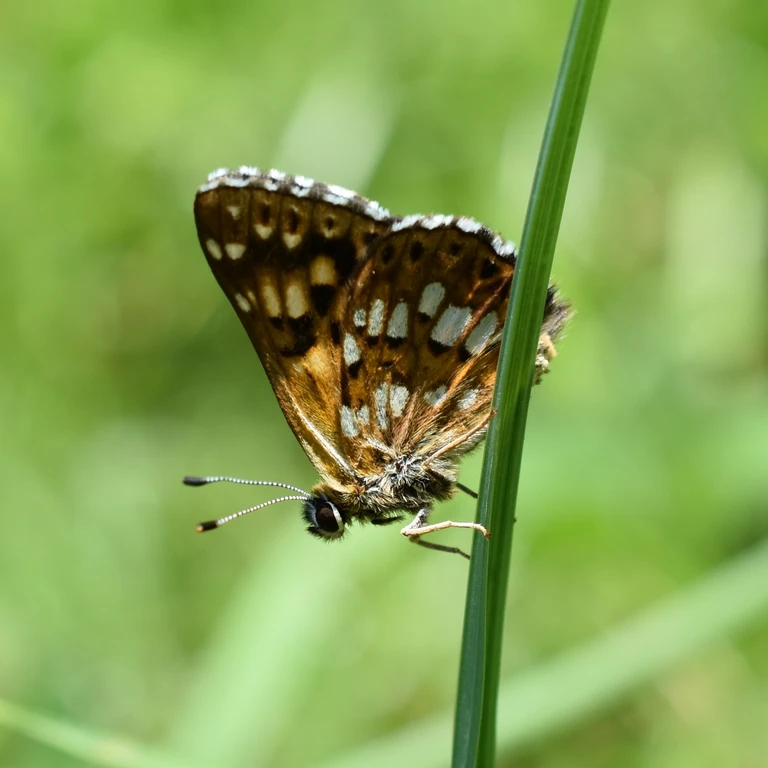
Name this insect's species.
Hamearis lucina
